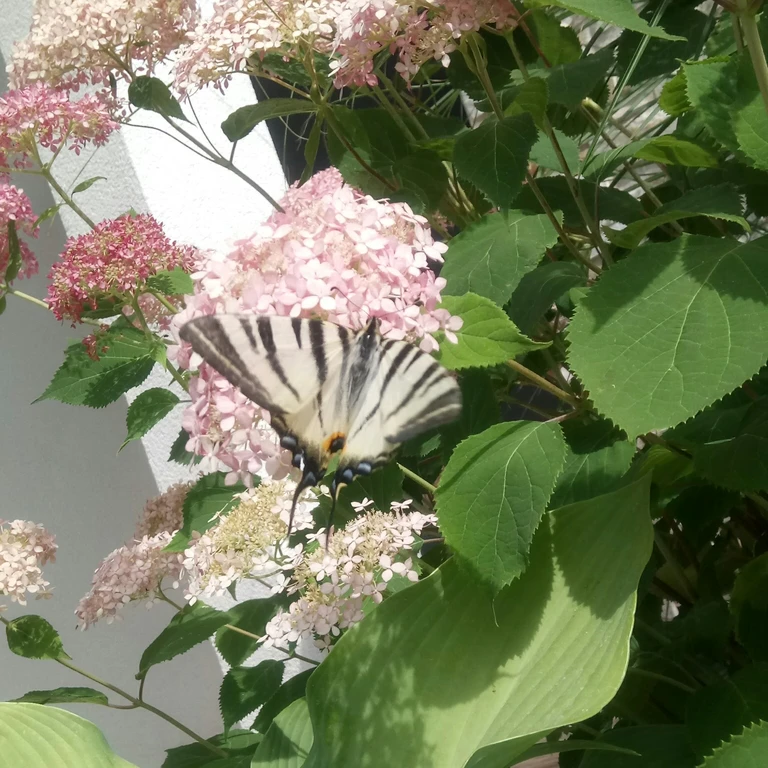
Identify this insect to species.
Iphiclides podalirius
